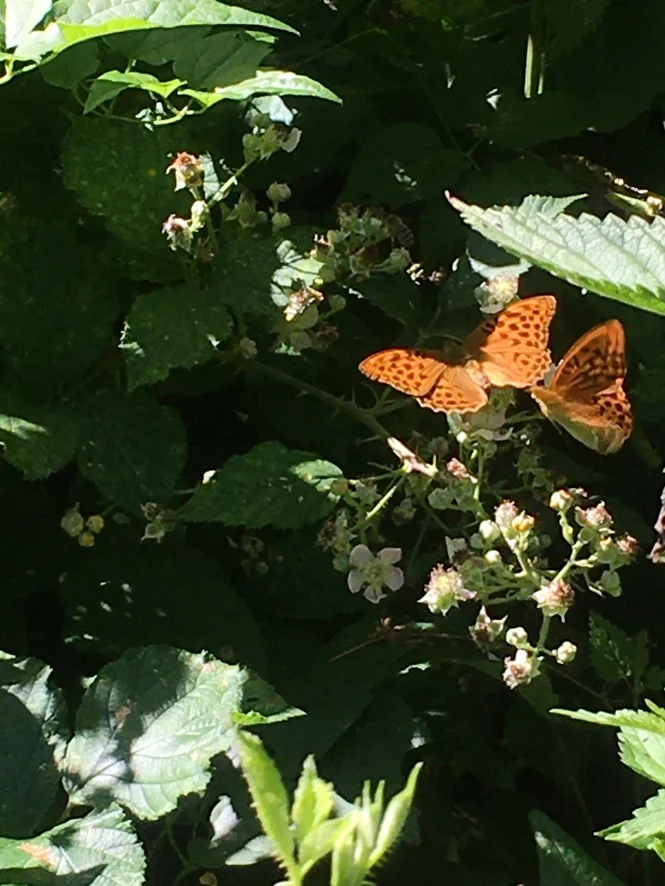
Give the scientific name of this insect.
Argynnis paphia
